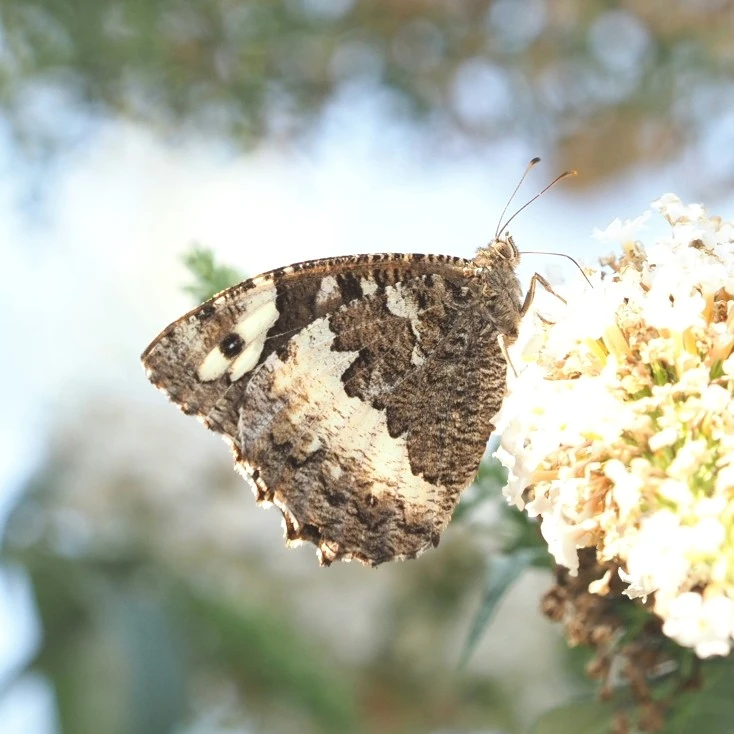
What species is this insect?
Brintesia circe
